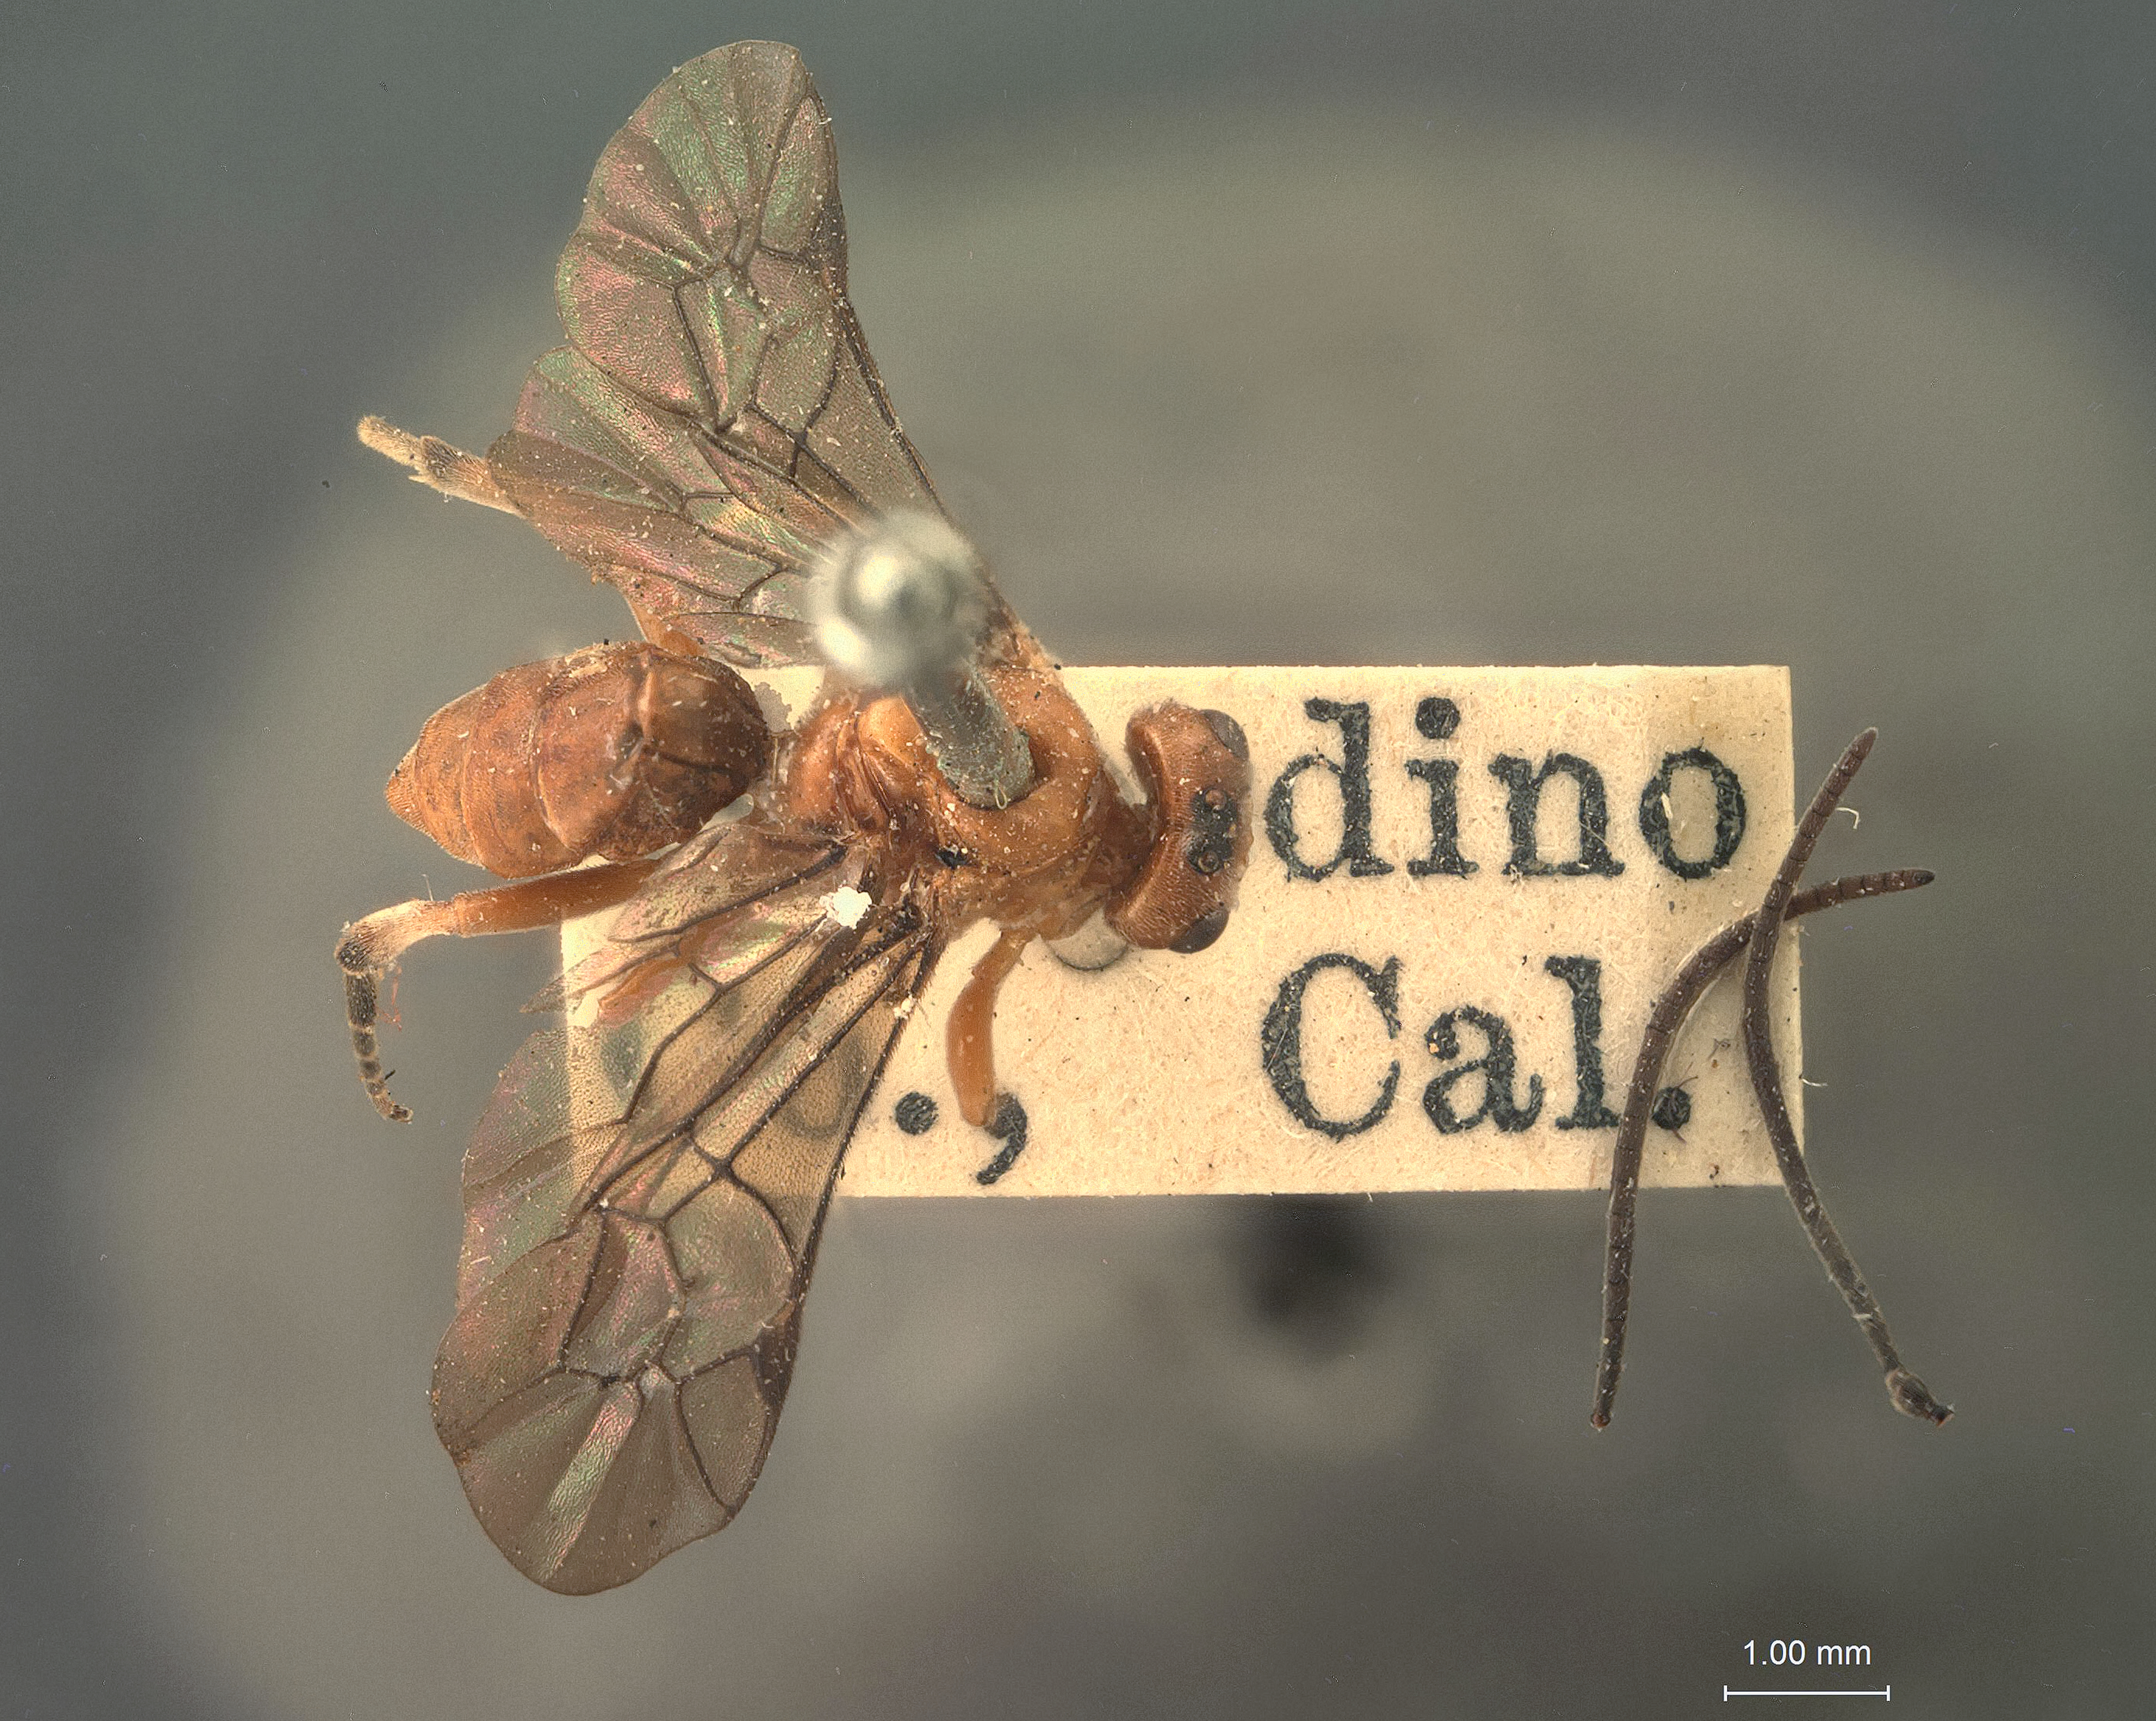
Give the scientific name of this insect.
Boethus alaingens
